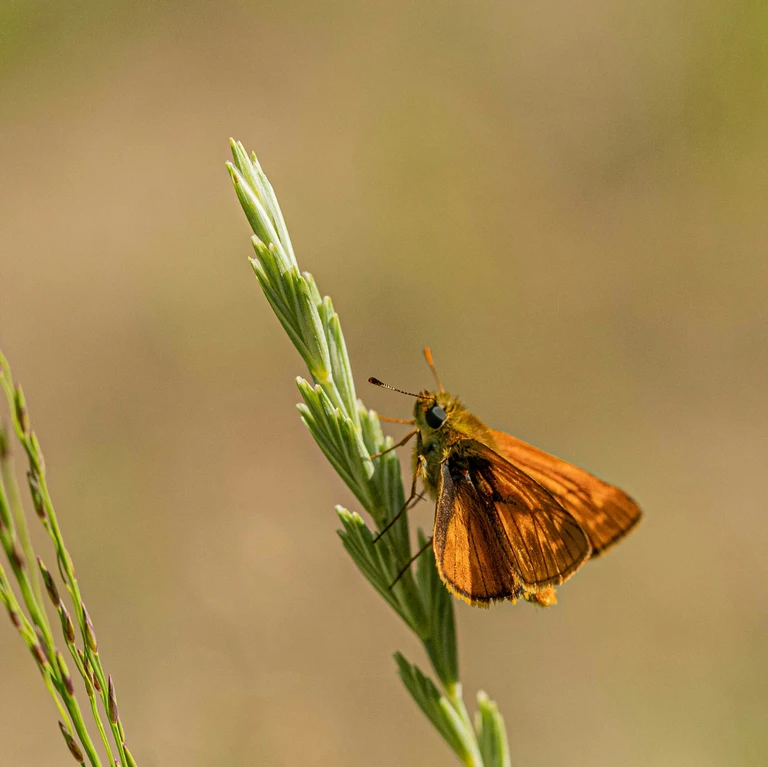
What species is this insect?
Ochlodes sylvanus (also Ochlodes venata)
